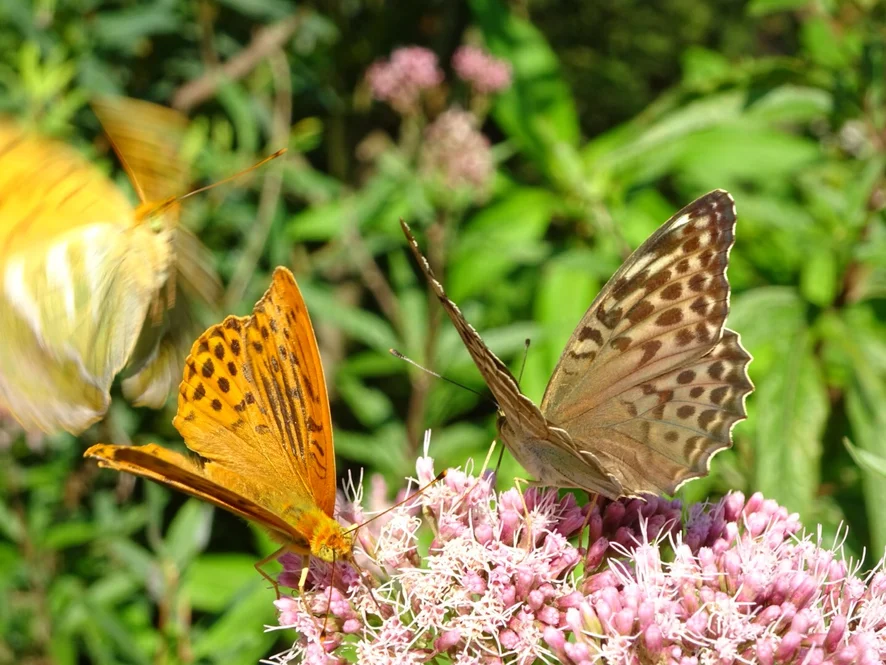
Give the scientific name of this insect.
Argynnis paphia
